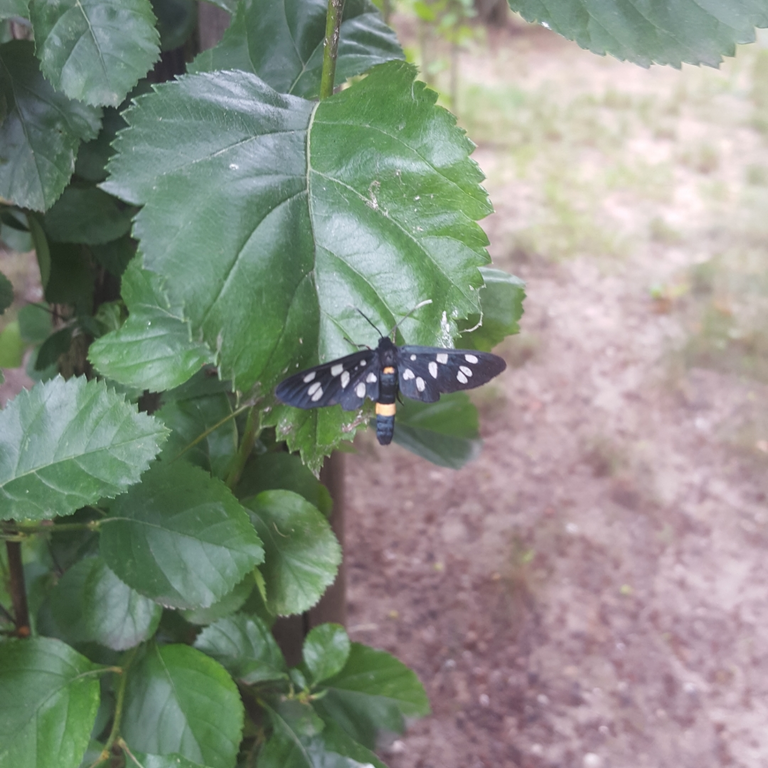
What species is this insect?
Amata phegea
